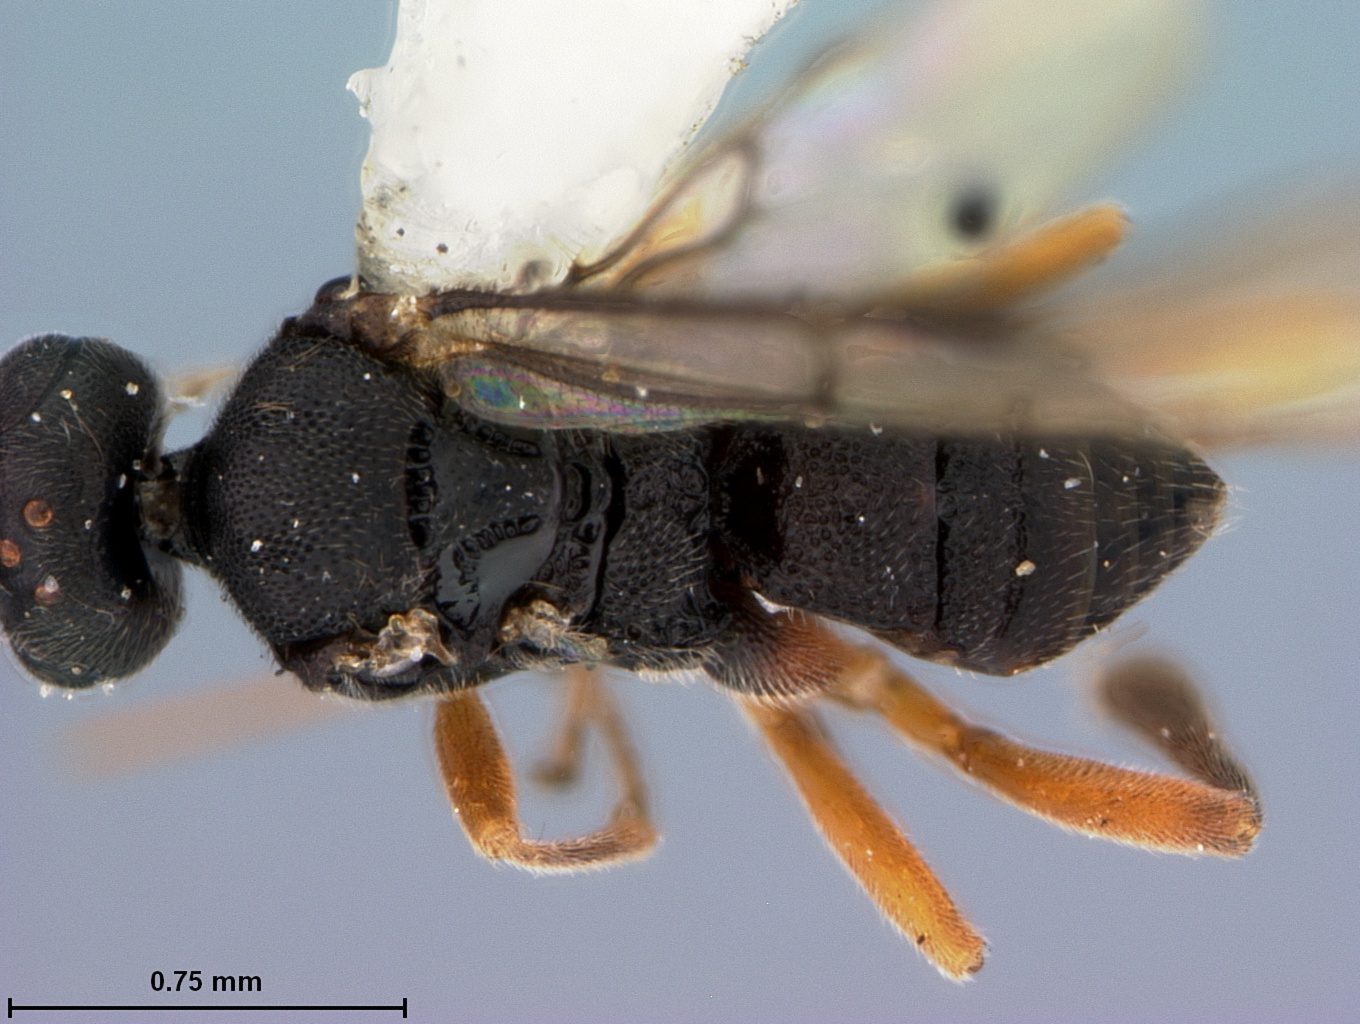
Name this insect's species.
Exoryza minnesota
